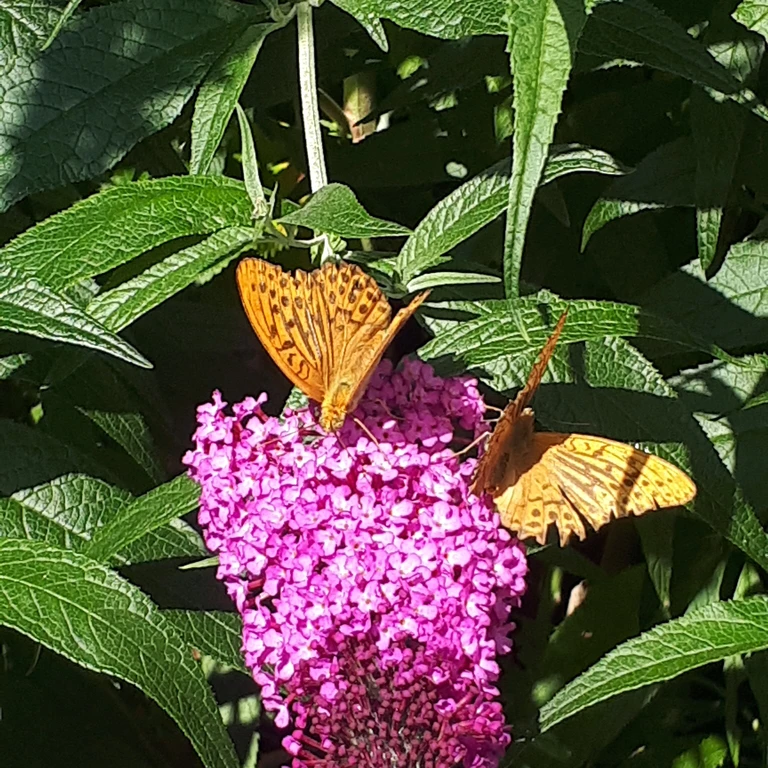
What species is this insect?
Argynnis paphia
